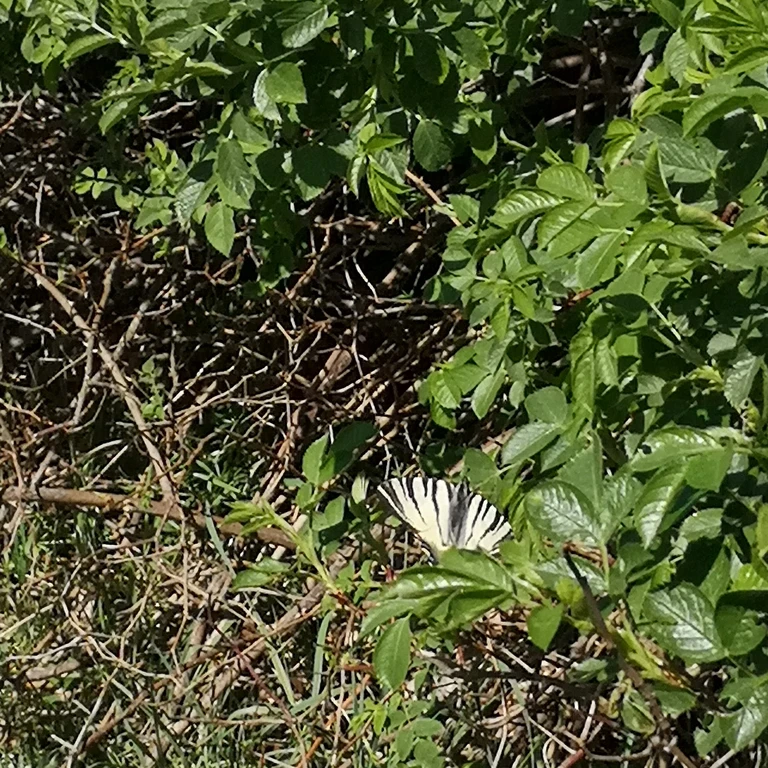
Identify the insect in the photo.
Iphiclides podalirius
